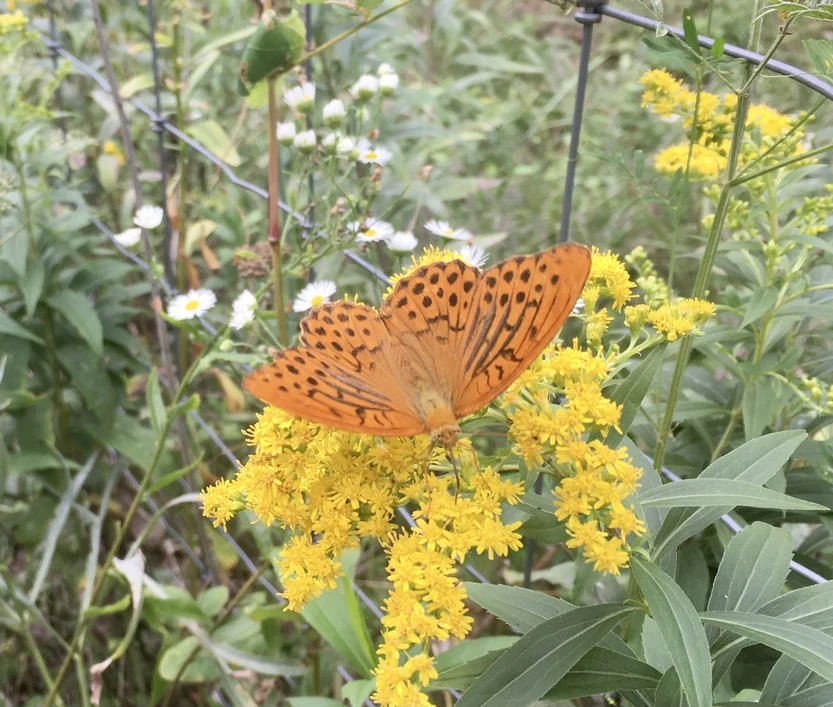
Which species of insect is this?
Argynnis paphia
